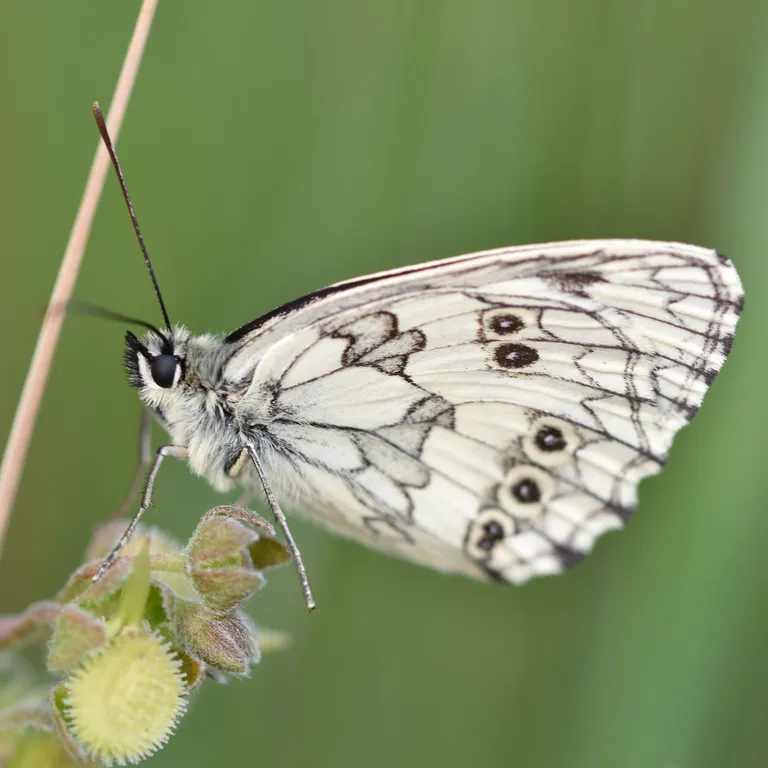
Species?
Melanargia galathea
